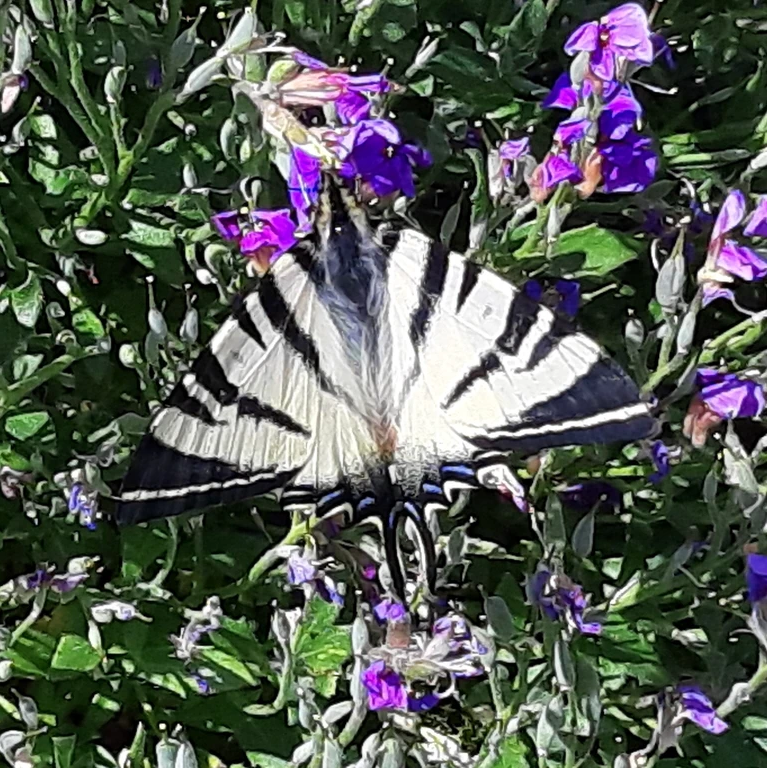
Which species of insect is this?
Iphiclides podalirius
